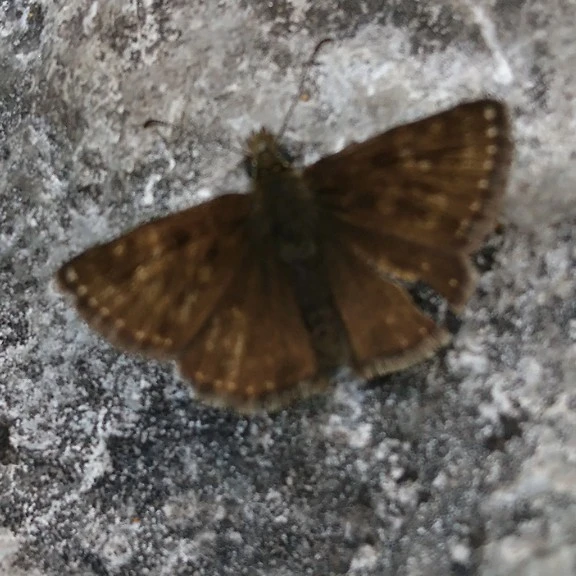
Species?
Erynnis tages
